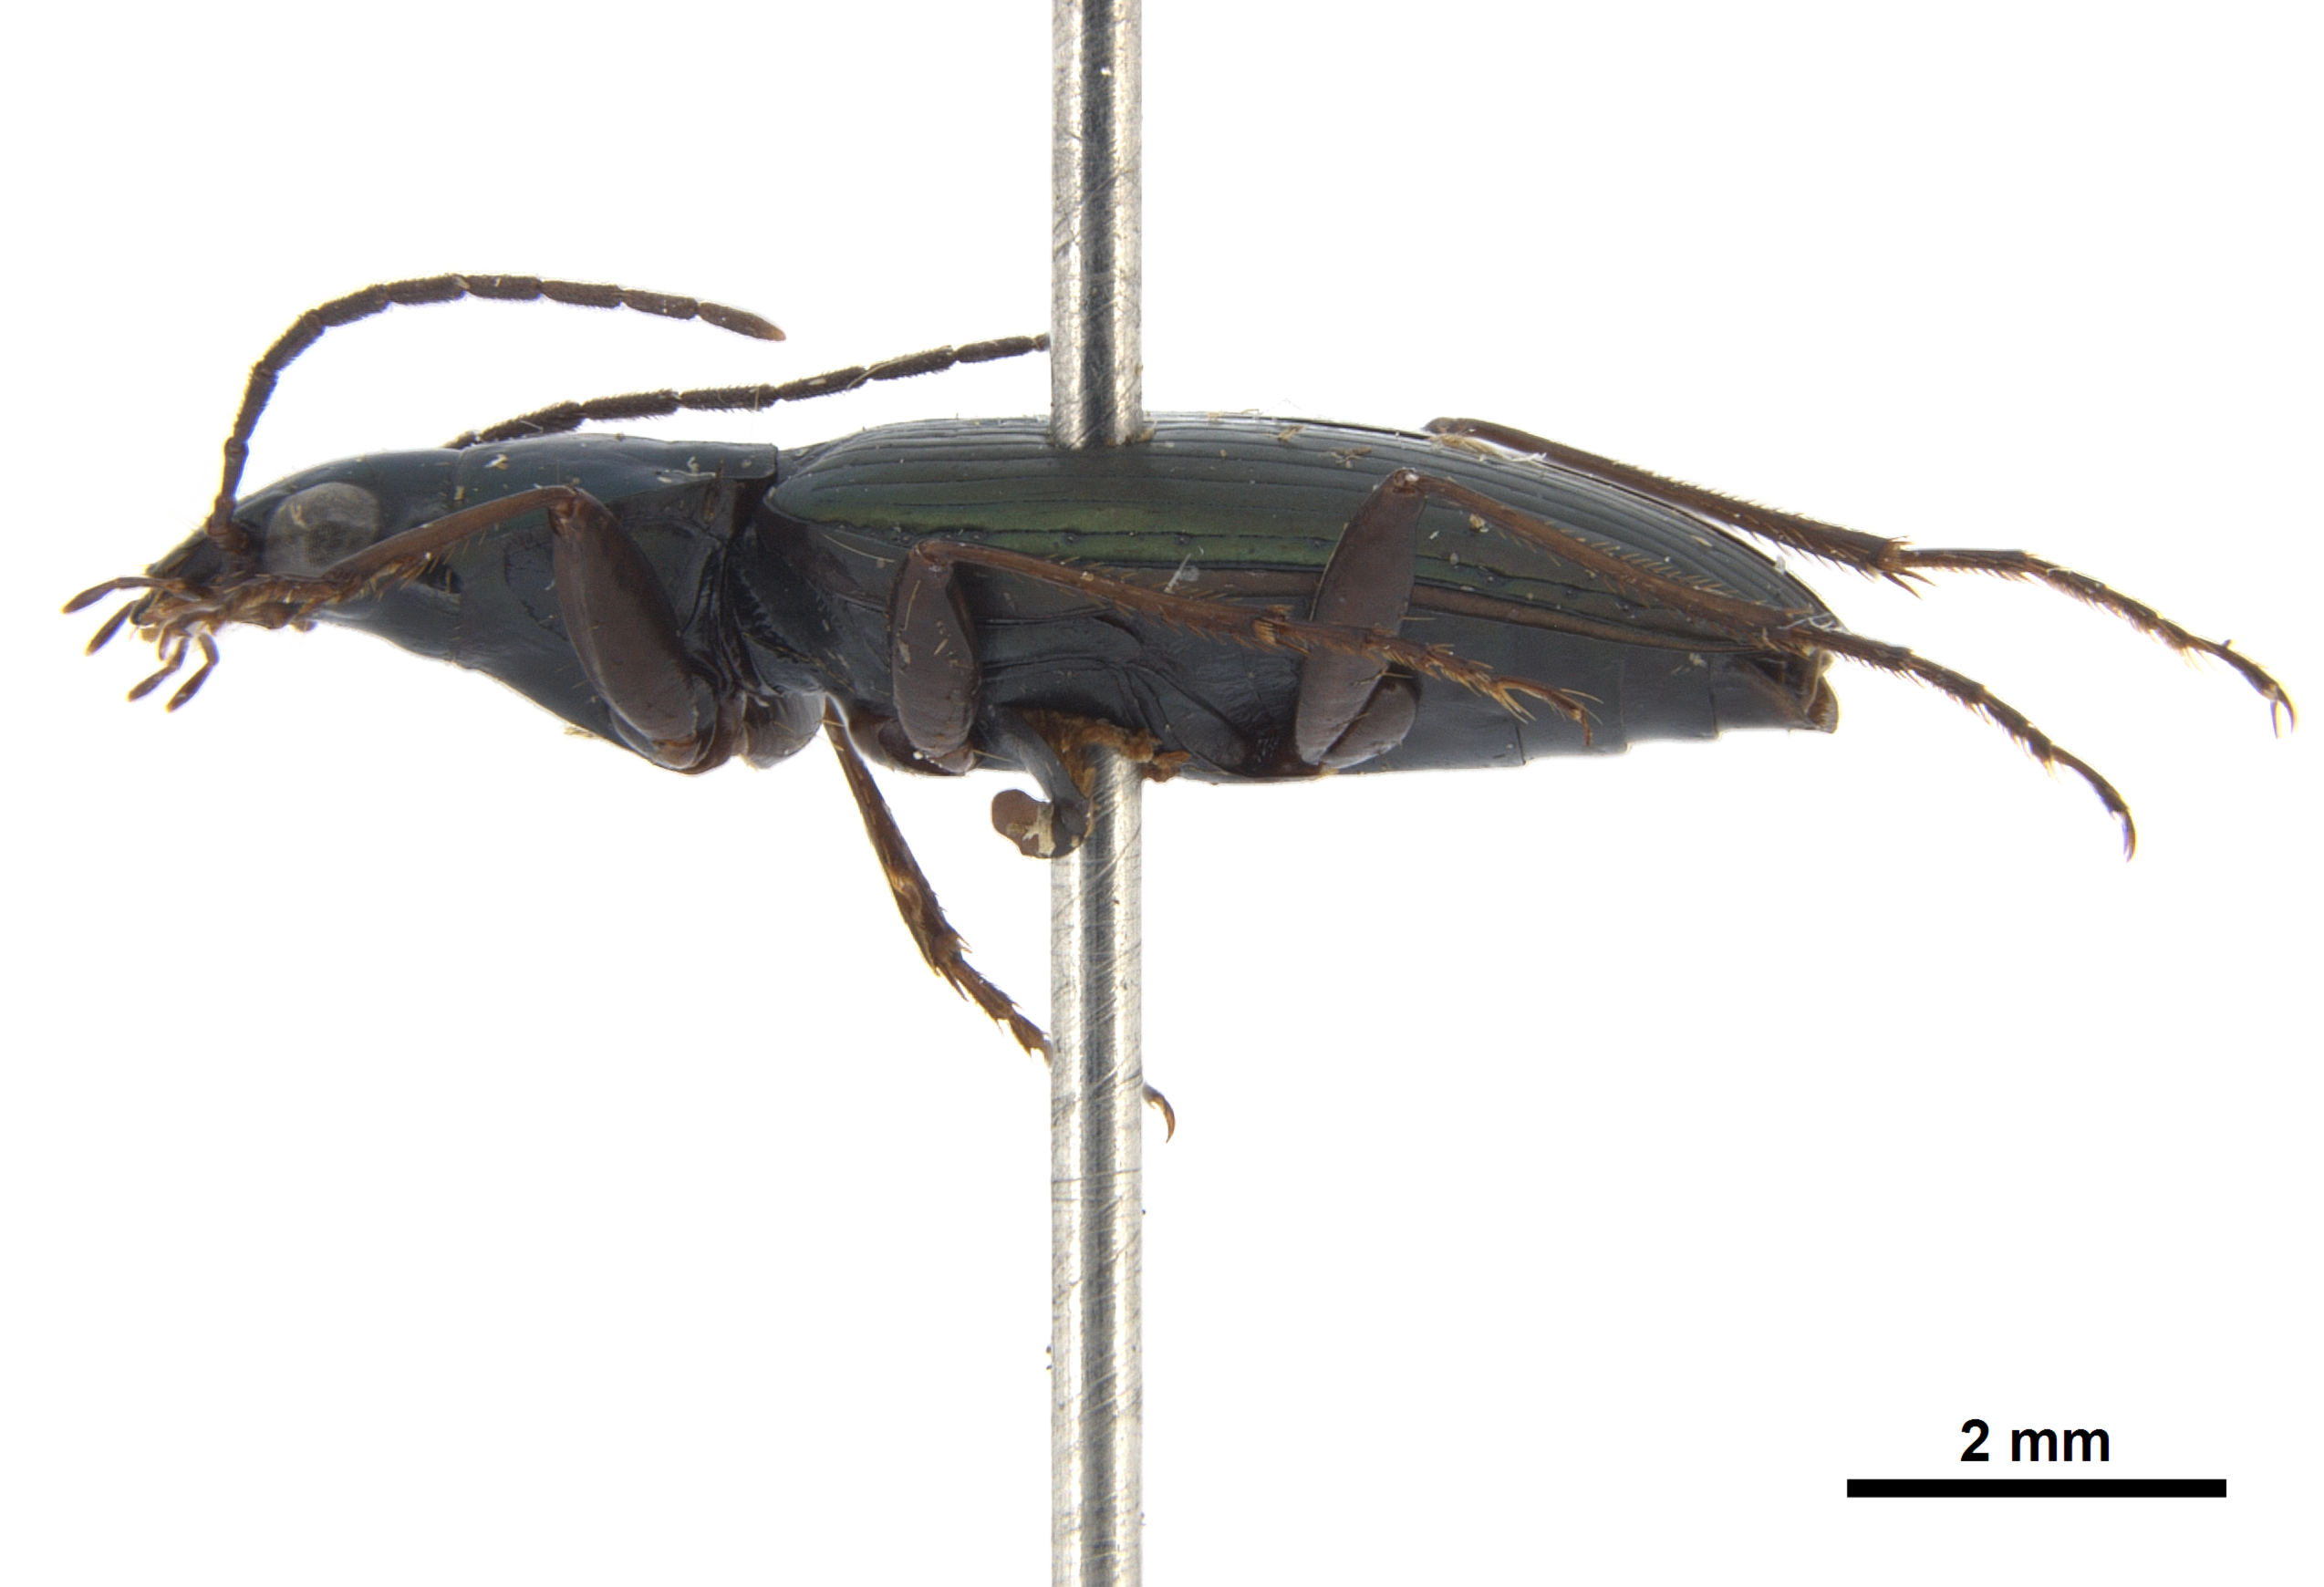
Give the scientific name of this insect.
Agonum elongatulum
